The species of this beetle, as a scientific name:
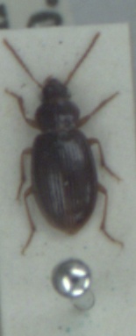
Bradycellus sharpi
